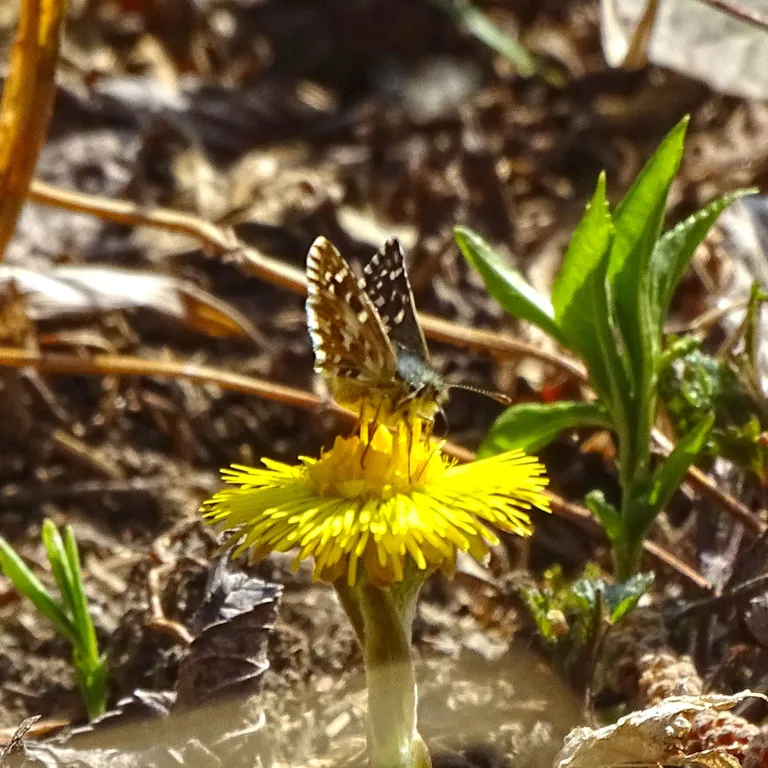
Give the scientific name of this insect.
Pyrgus malvae
